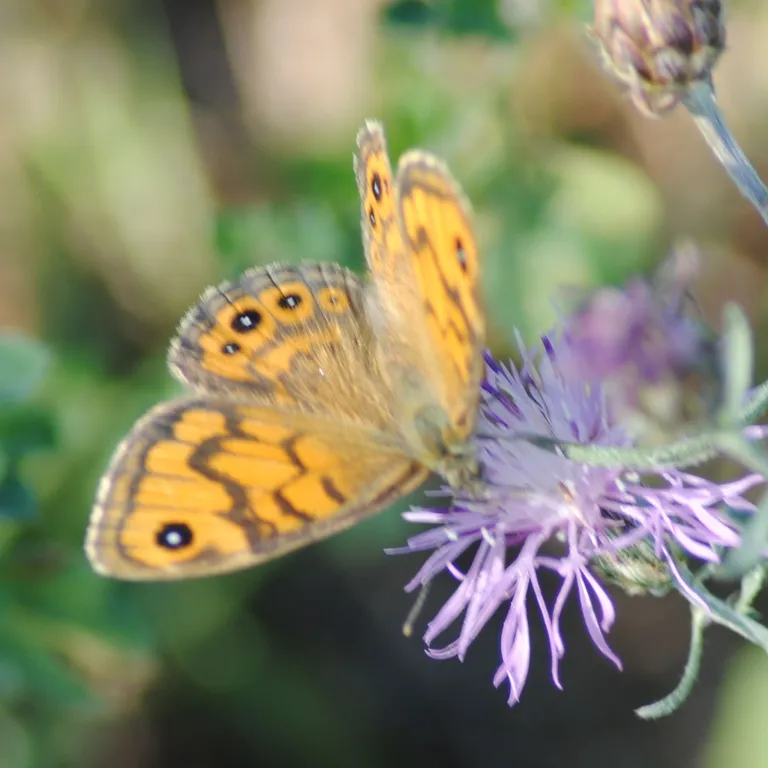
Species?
Lasiommata megera (also Pararge megera)
